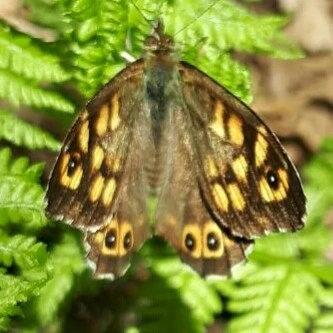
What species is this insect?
Pararge aegeria
